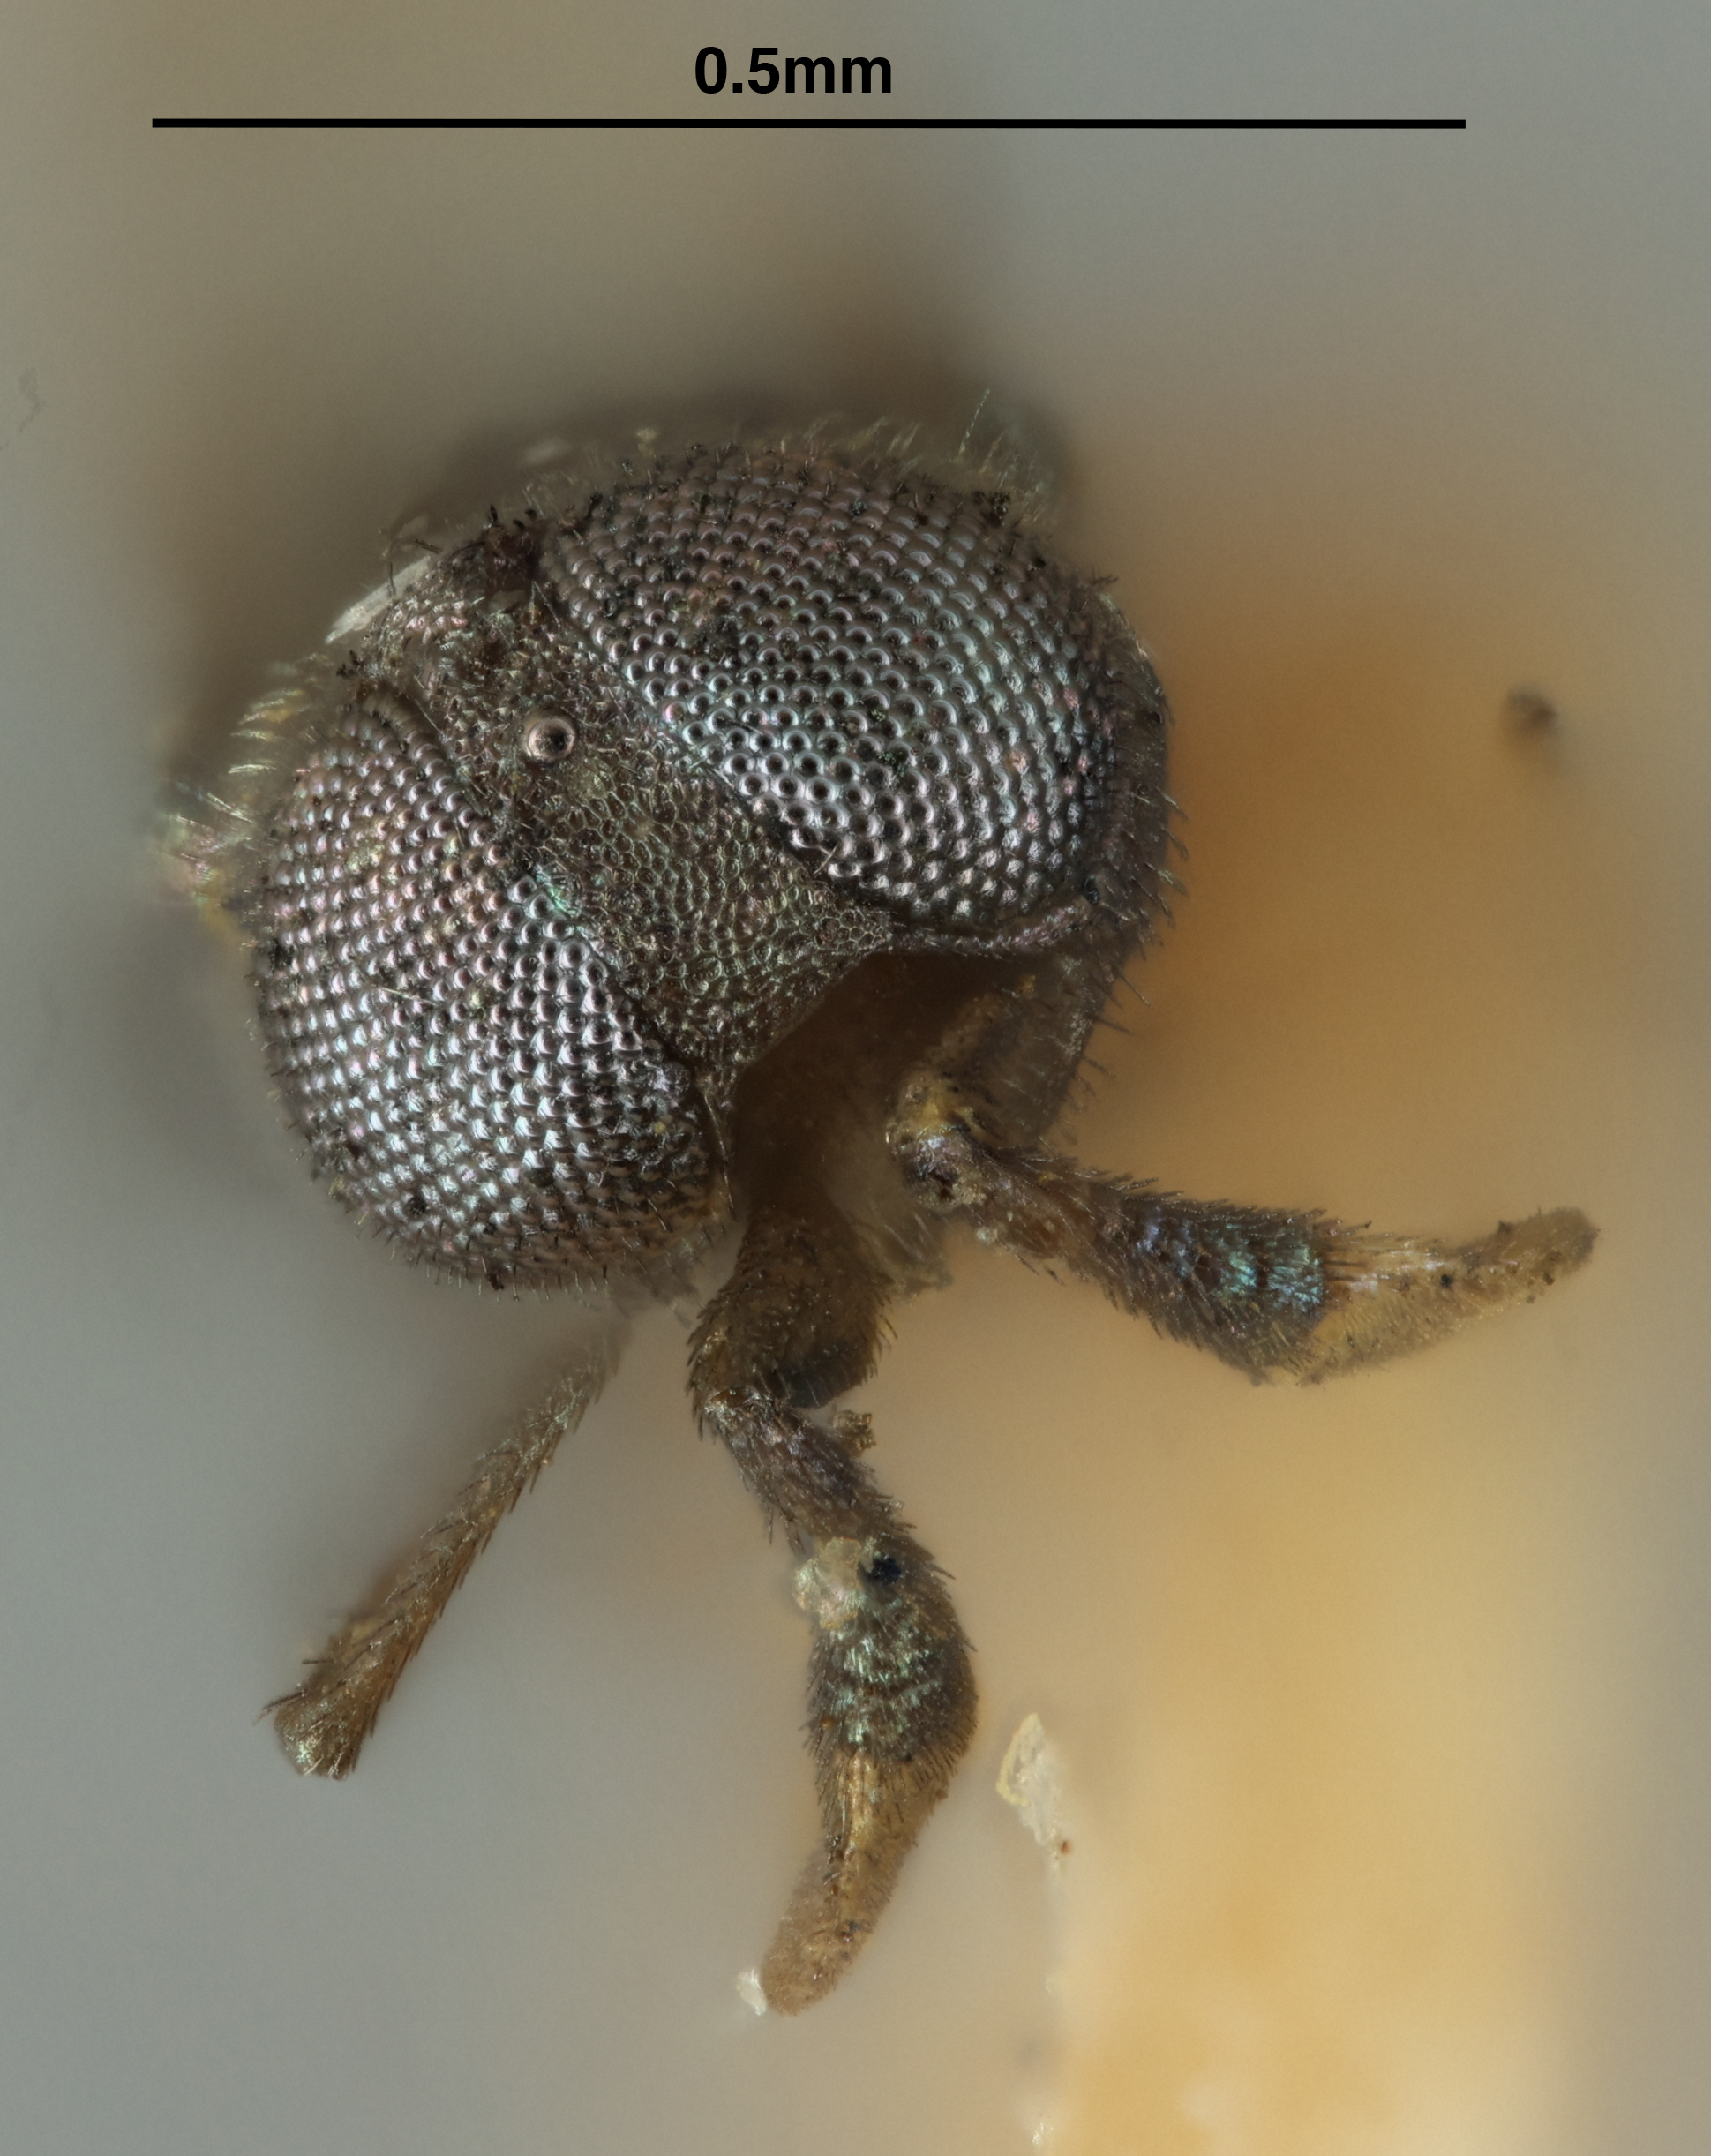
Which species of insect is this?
Pseudaphycus ferrisianae
